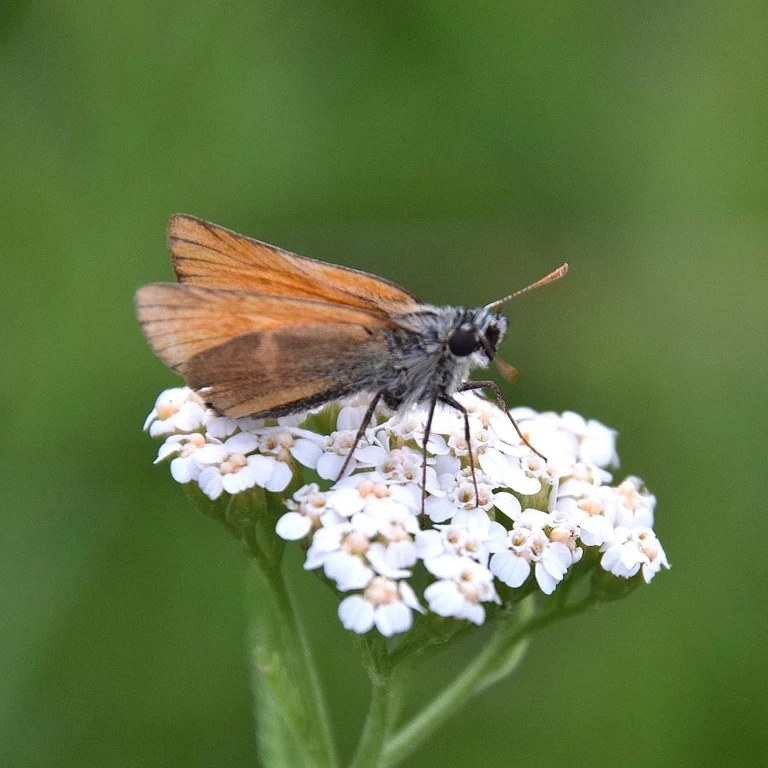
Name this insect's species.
Thymelicus sylvestris
